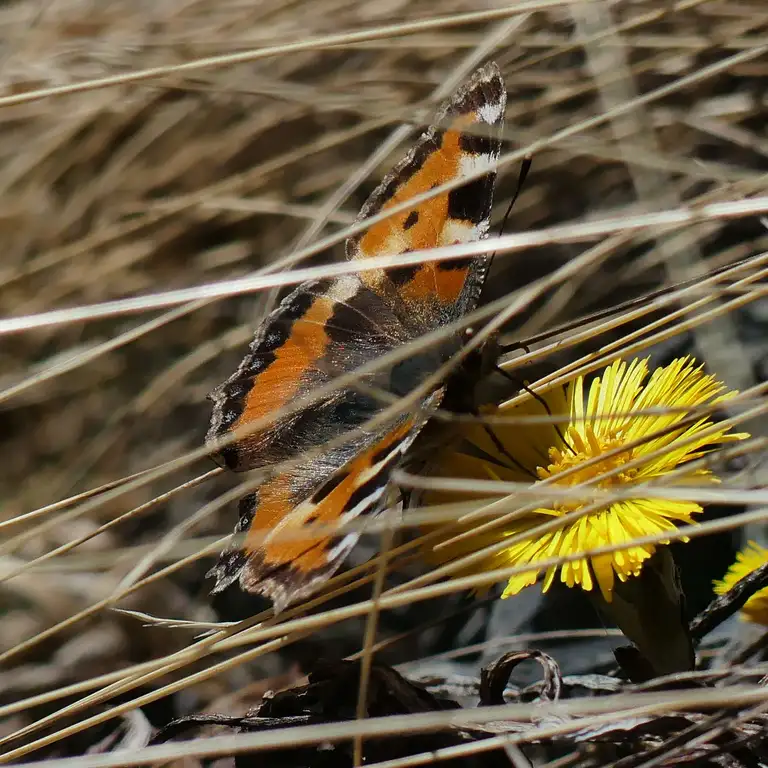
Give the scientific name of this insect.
Aglais urticae
